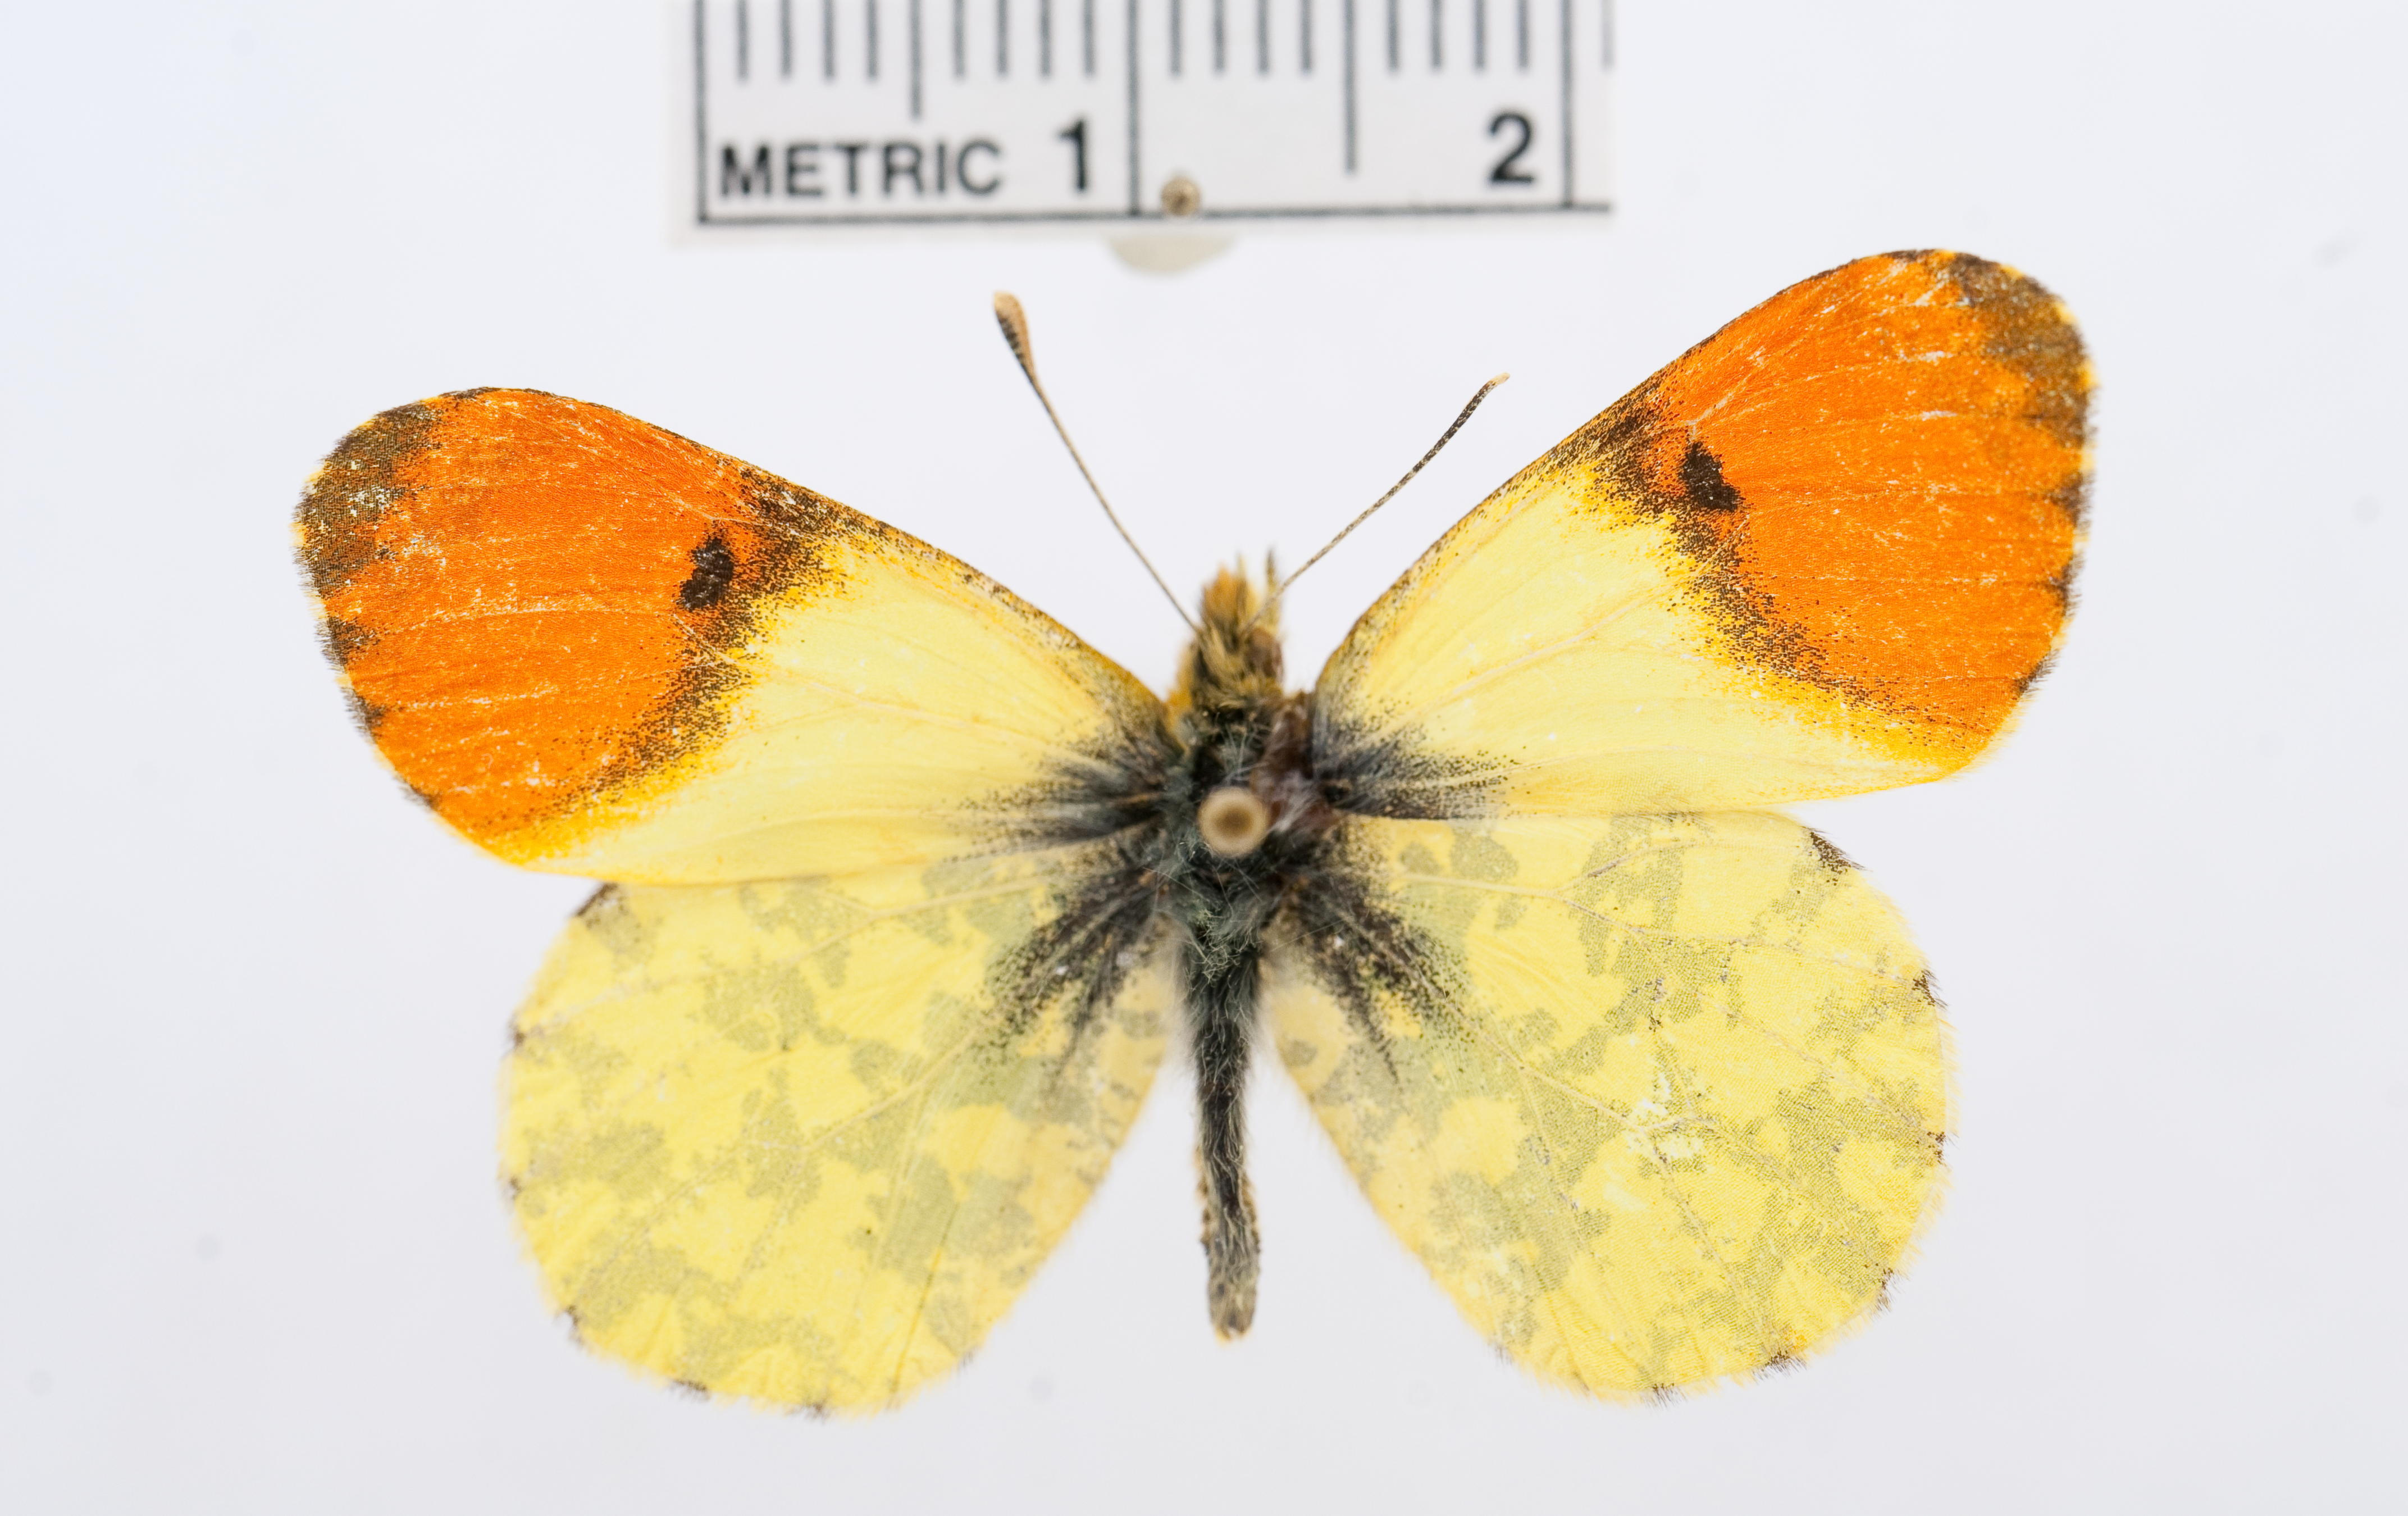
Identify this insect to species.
Anthocharis damone
